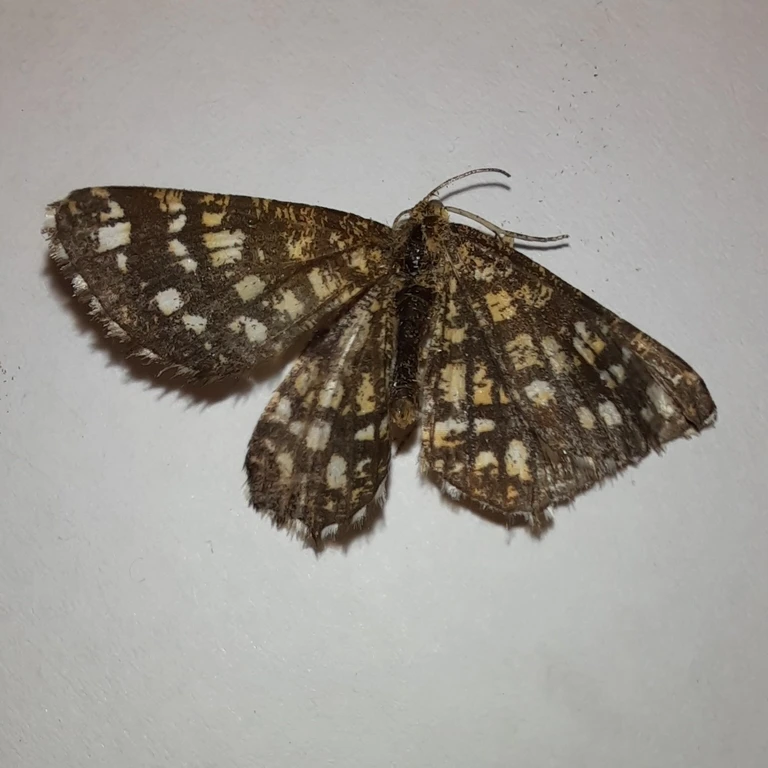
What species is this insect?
Chiasmia clathrata
